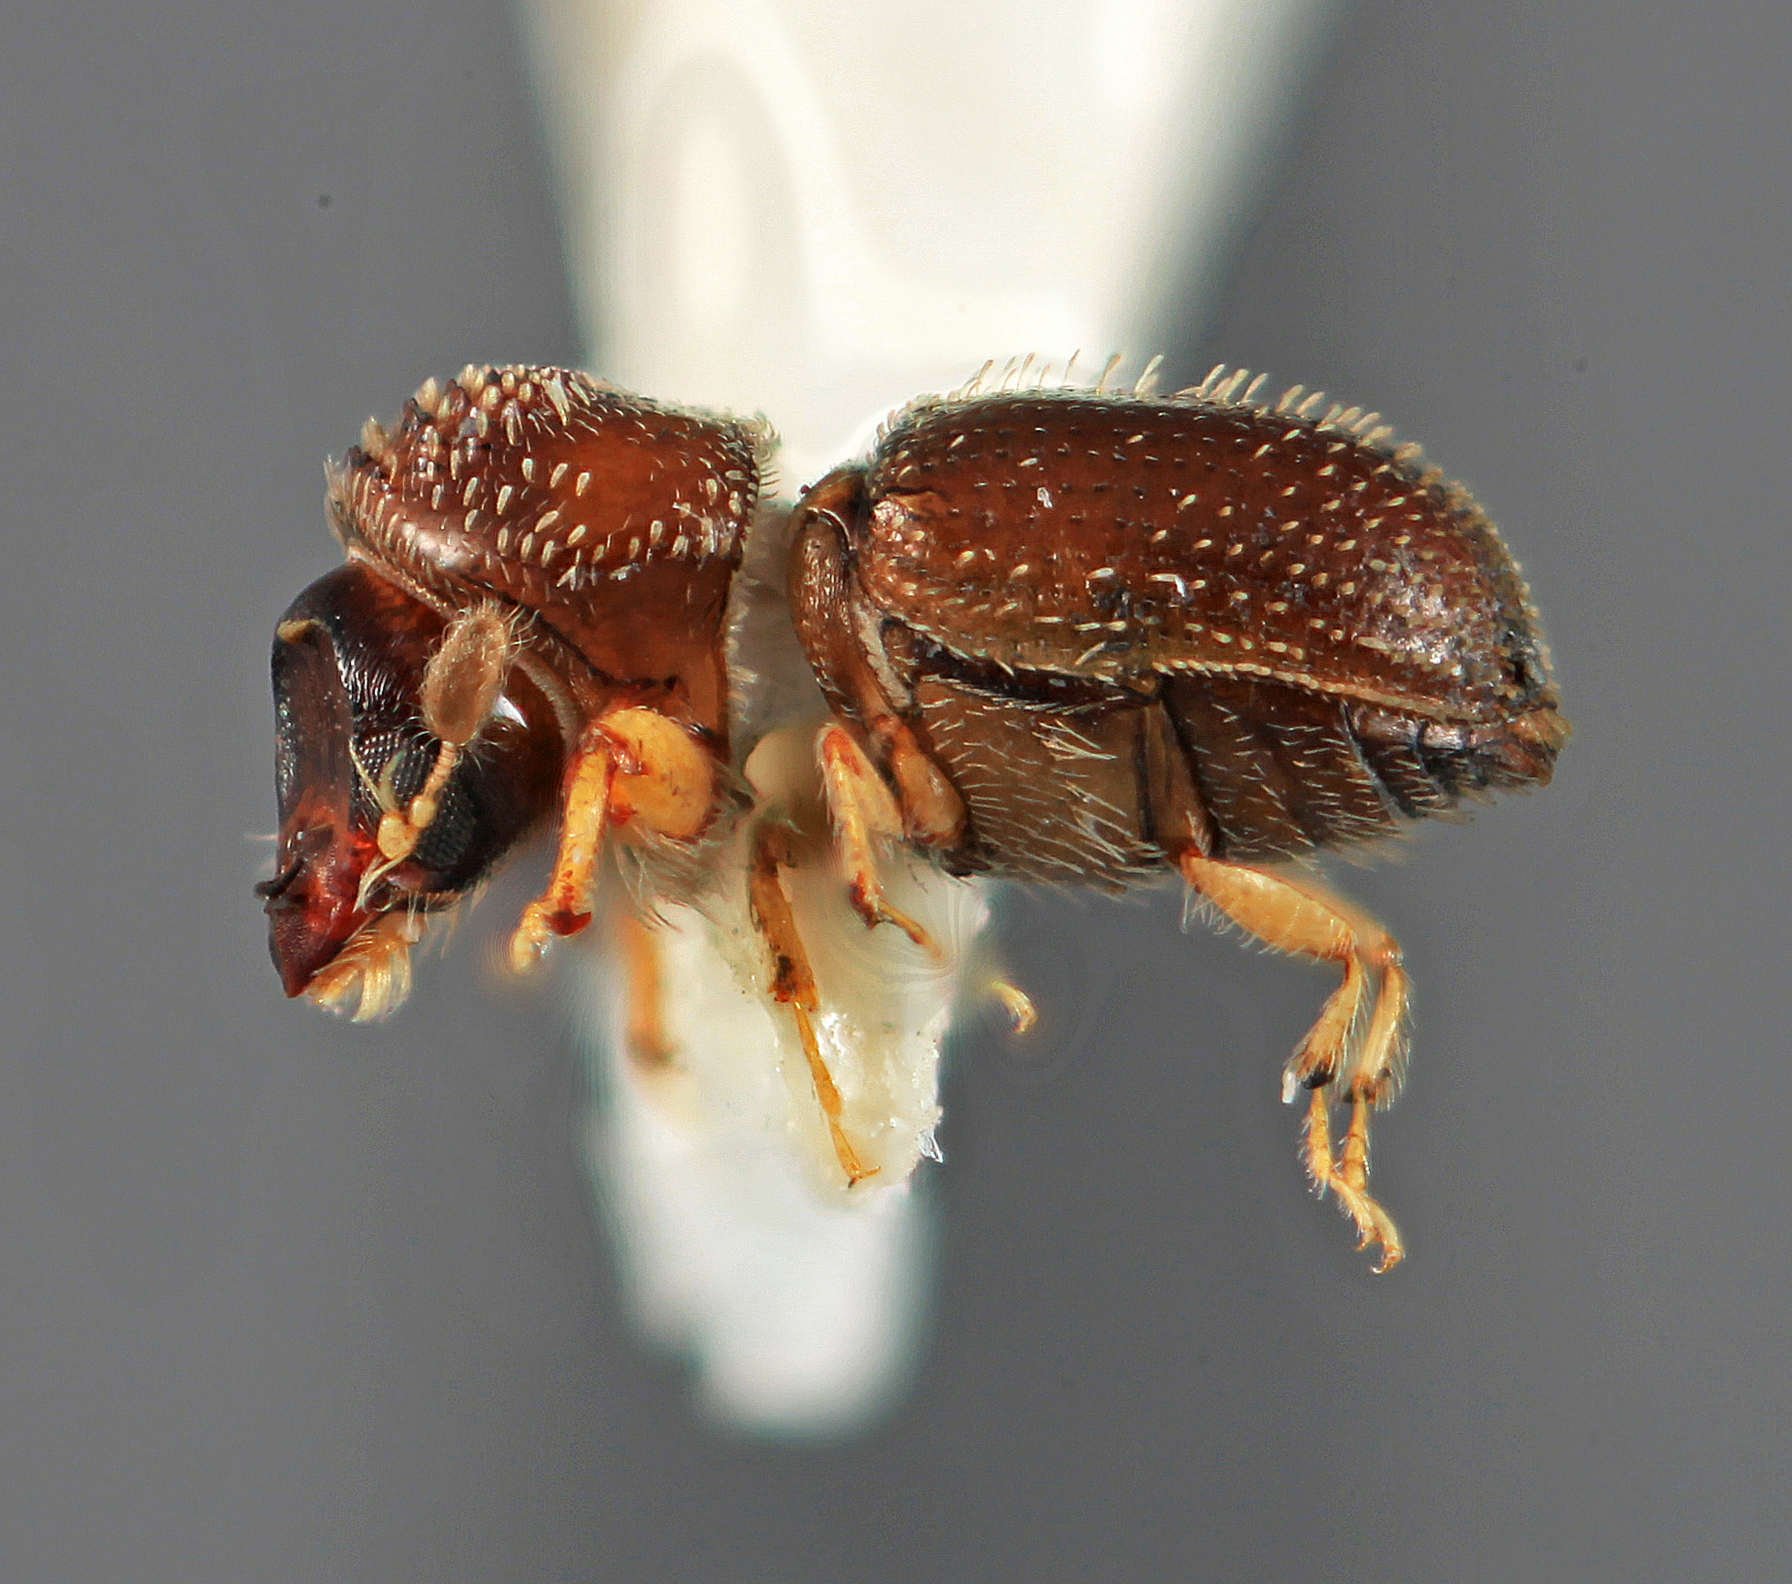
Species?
Cryptulocleptus excavatus
